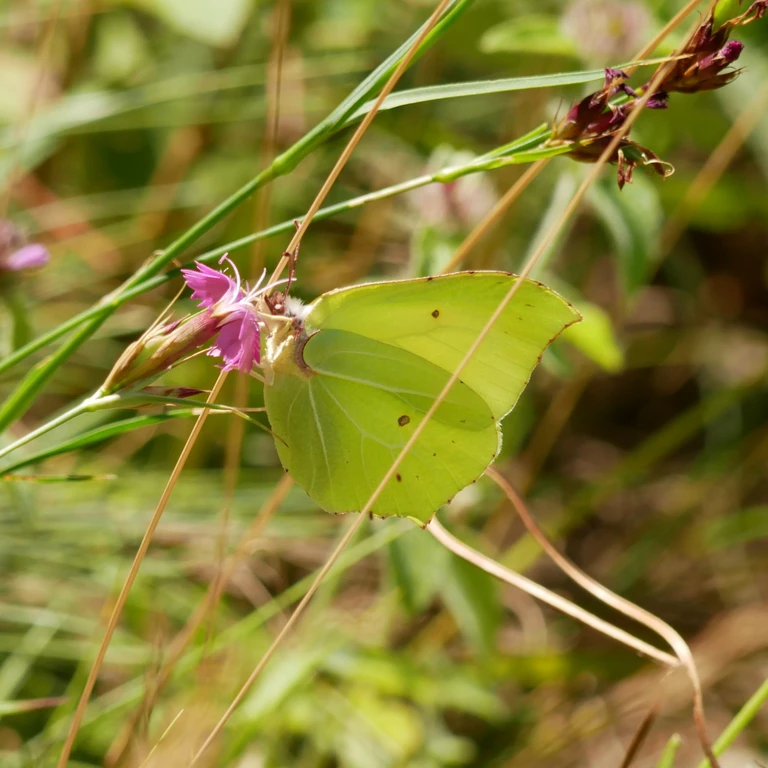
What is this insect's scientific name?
Gonepteryx rhamni
